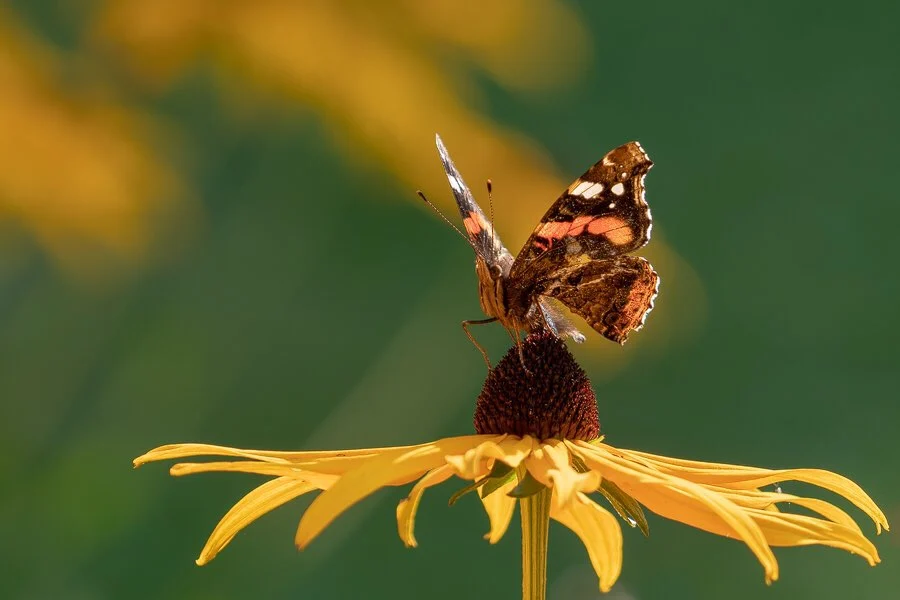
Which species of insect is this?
Vanessa atalanta
